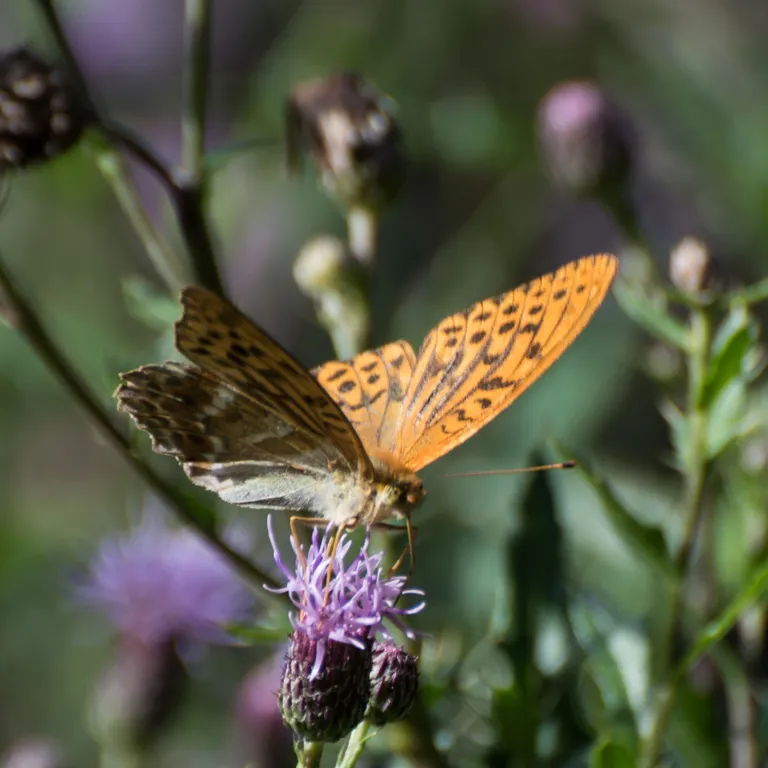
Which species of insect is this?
Argynnis paphia
